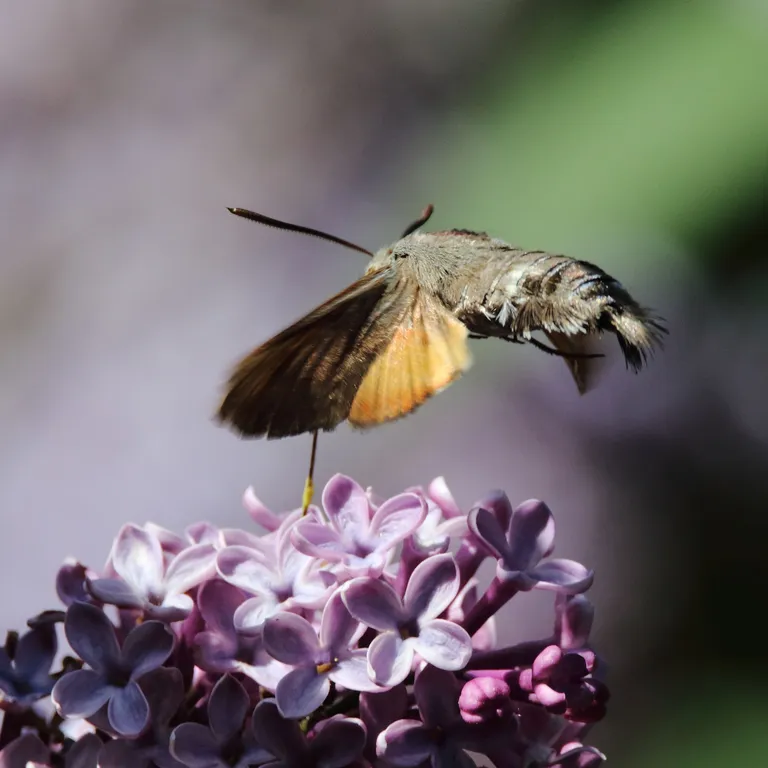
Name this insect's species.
Macroglossum stellatarum
